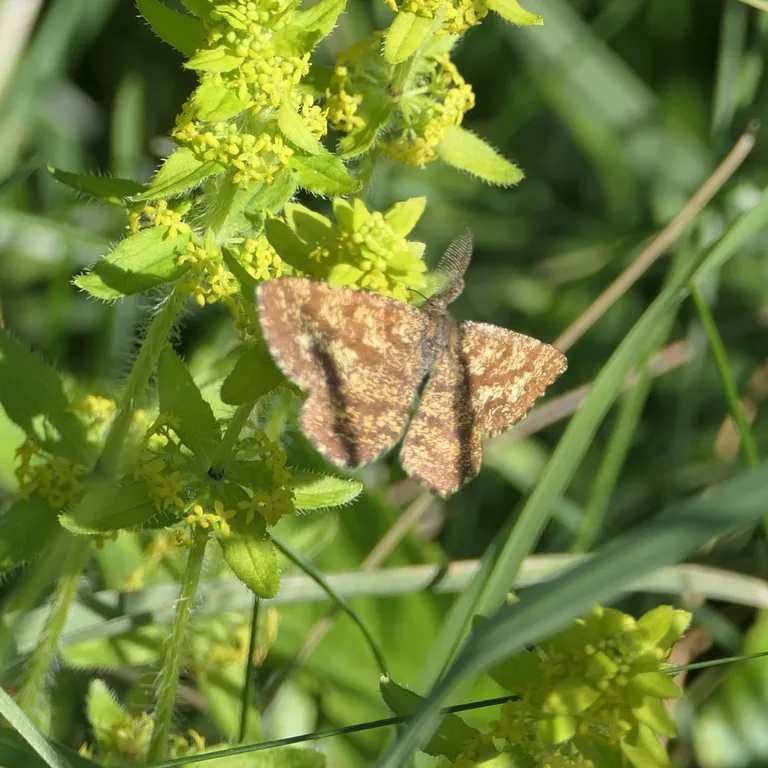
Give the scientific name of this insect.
Ematurga atomaria
